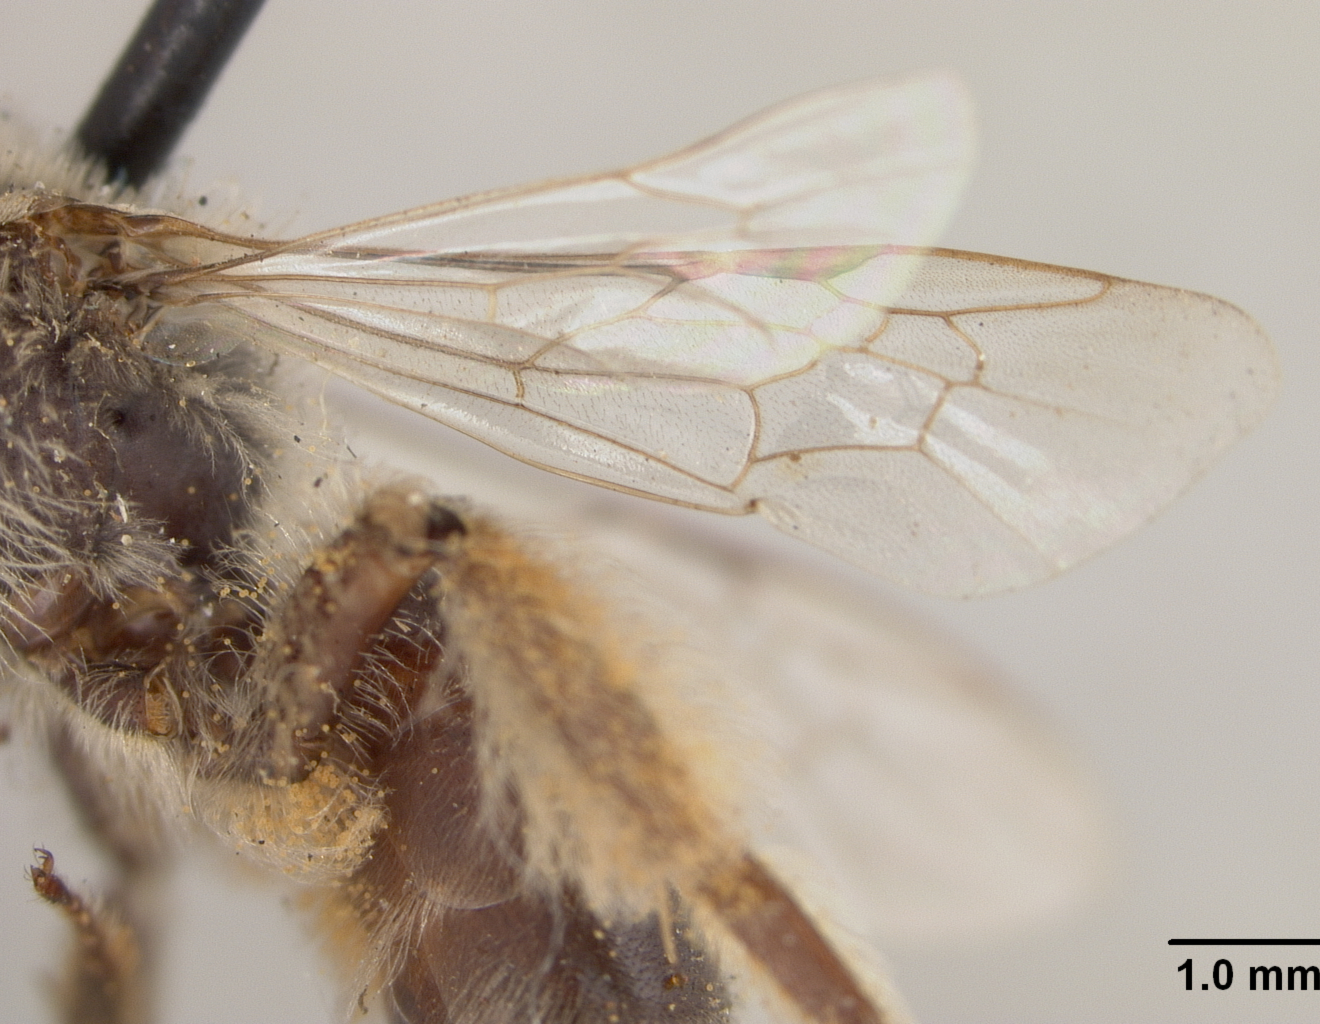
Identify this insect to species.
Andrena crawfordi
